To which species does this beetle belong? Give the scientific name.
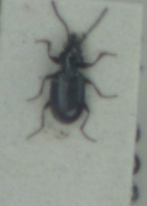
Bembidion minimum
